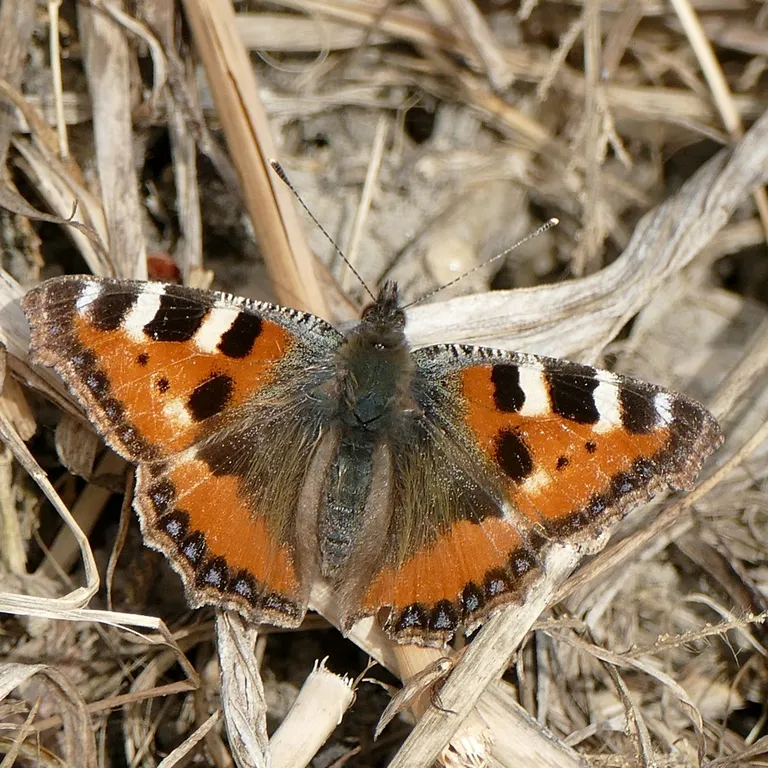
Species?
Aglais urticae
